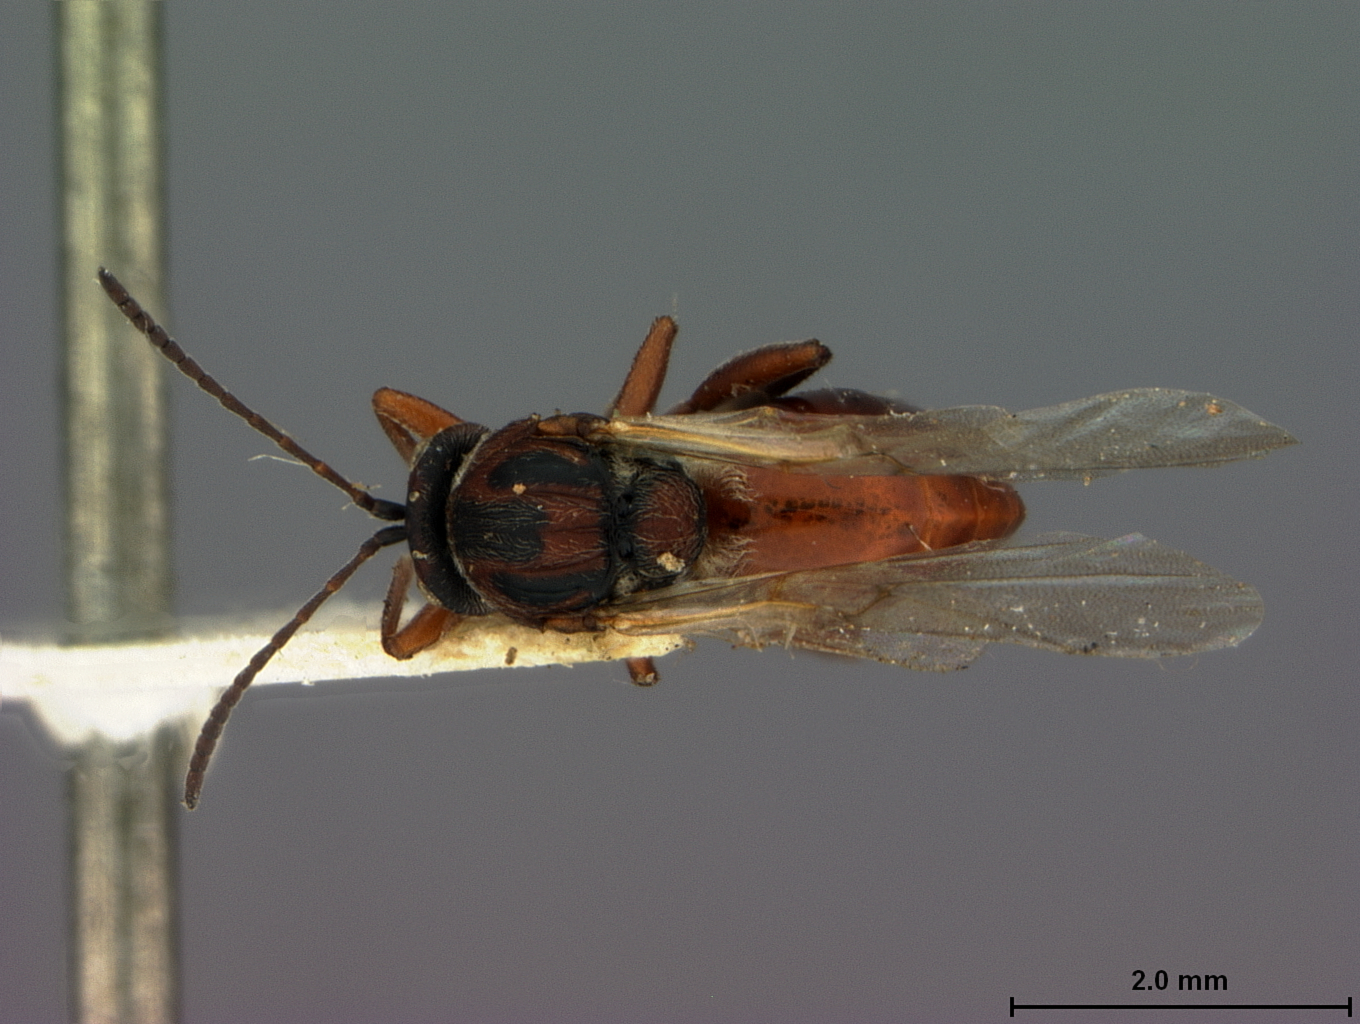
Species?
Callirhytis oblata
